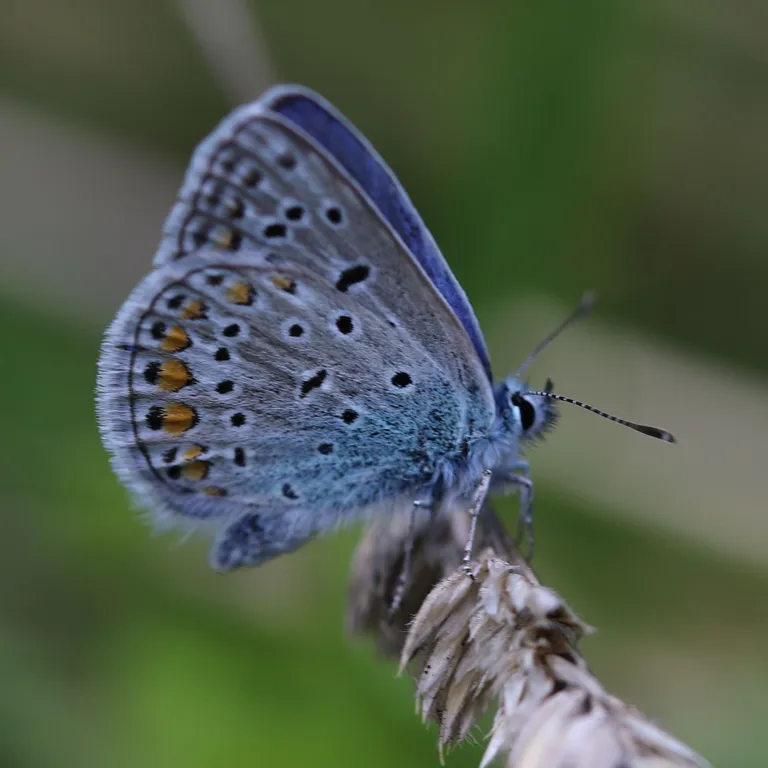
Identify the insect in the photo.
Polyommatus icarus
